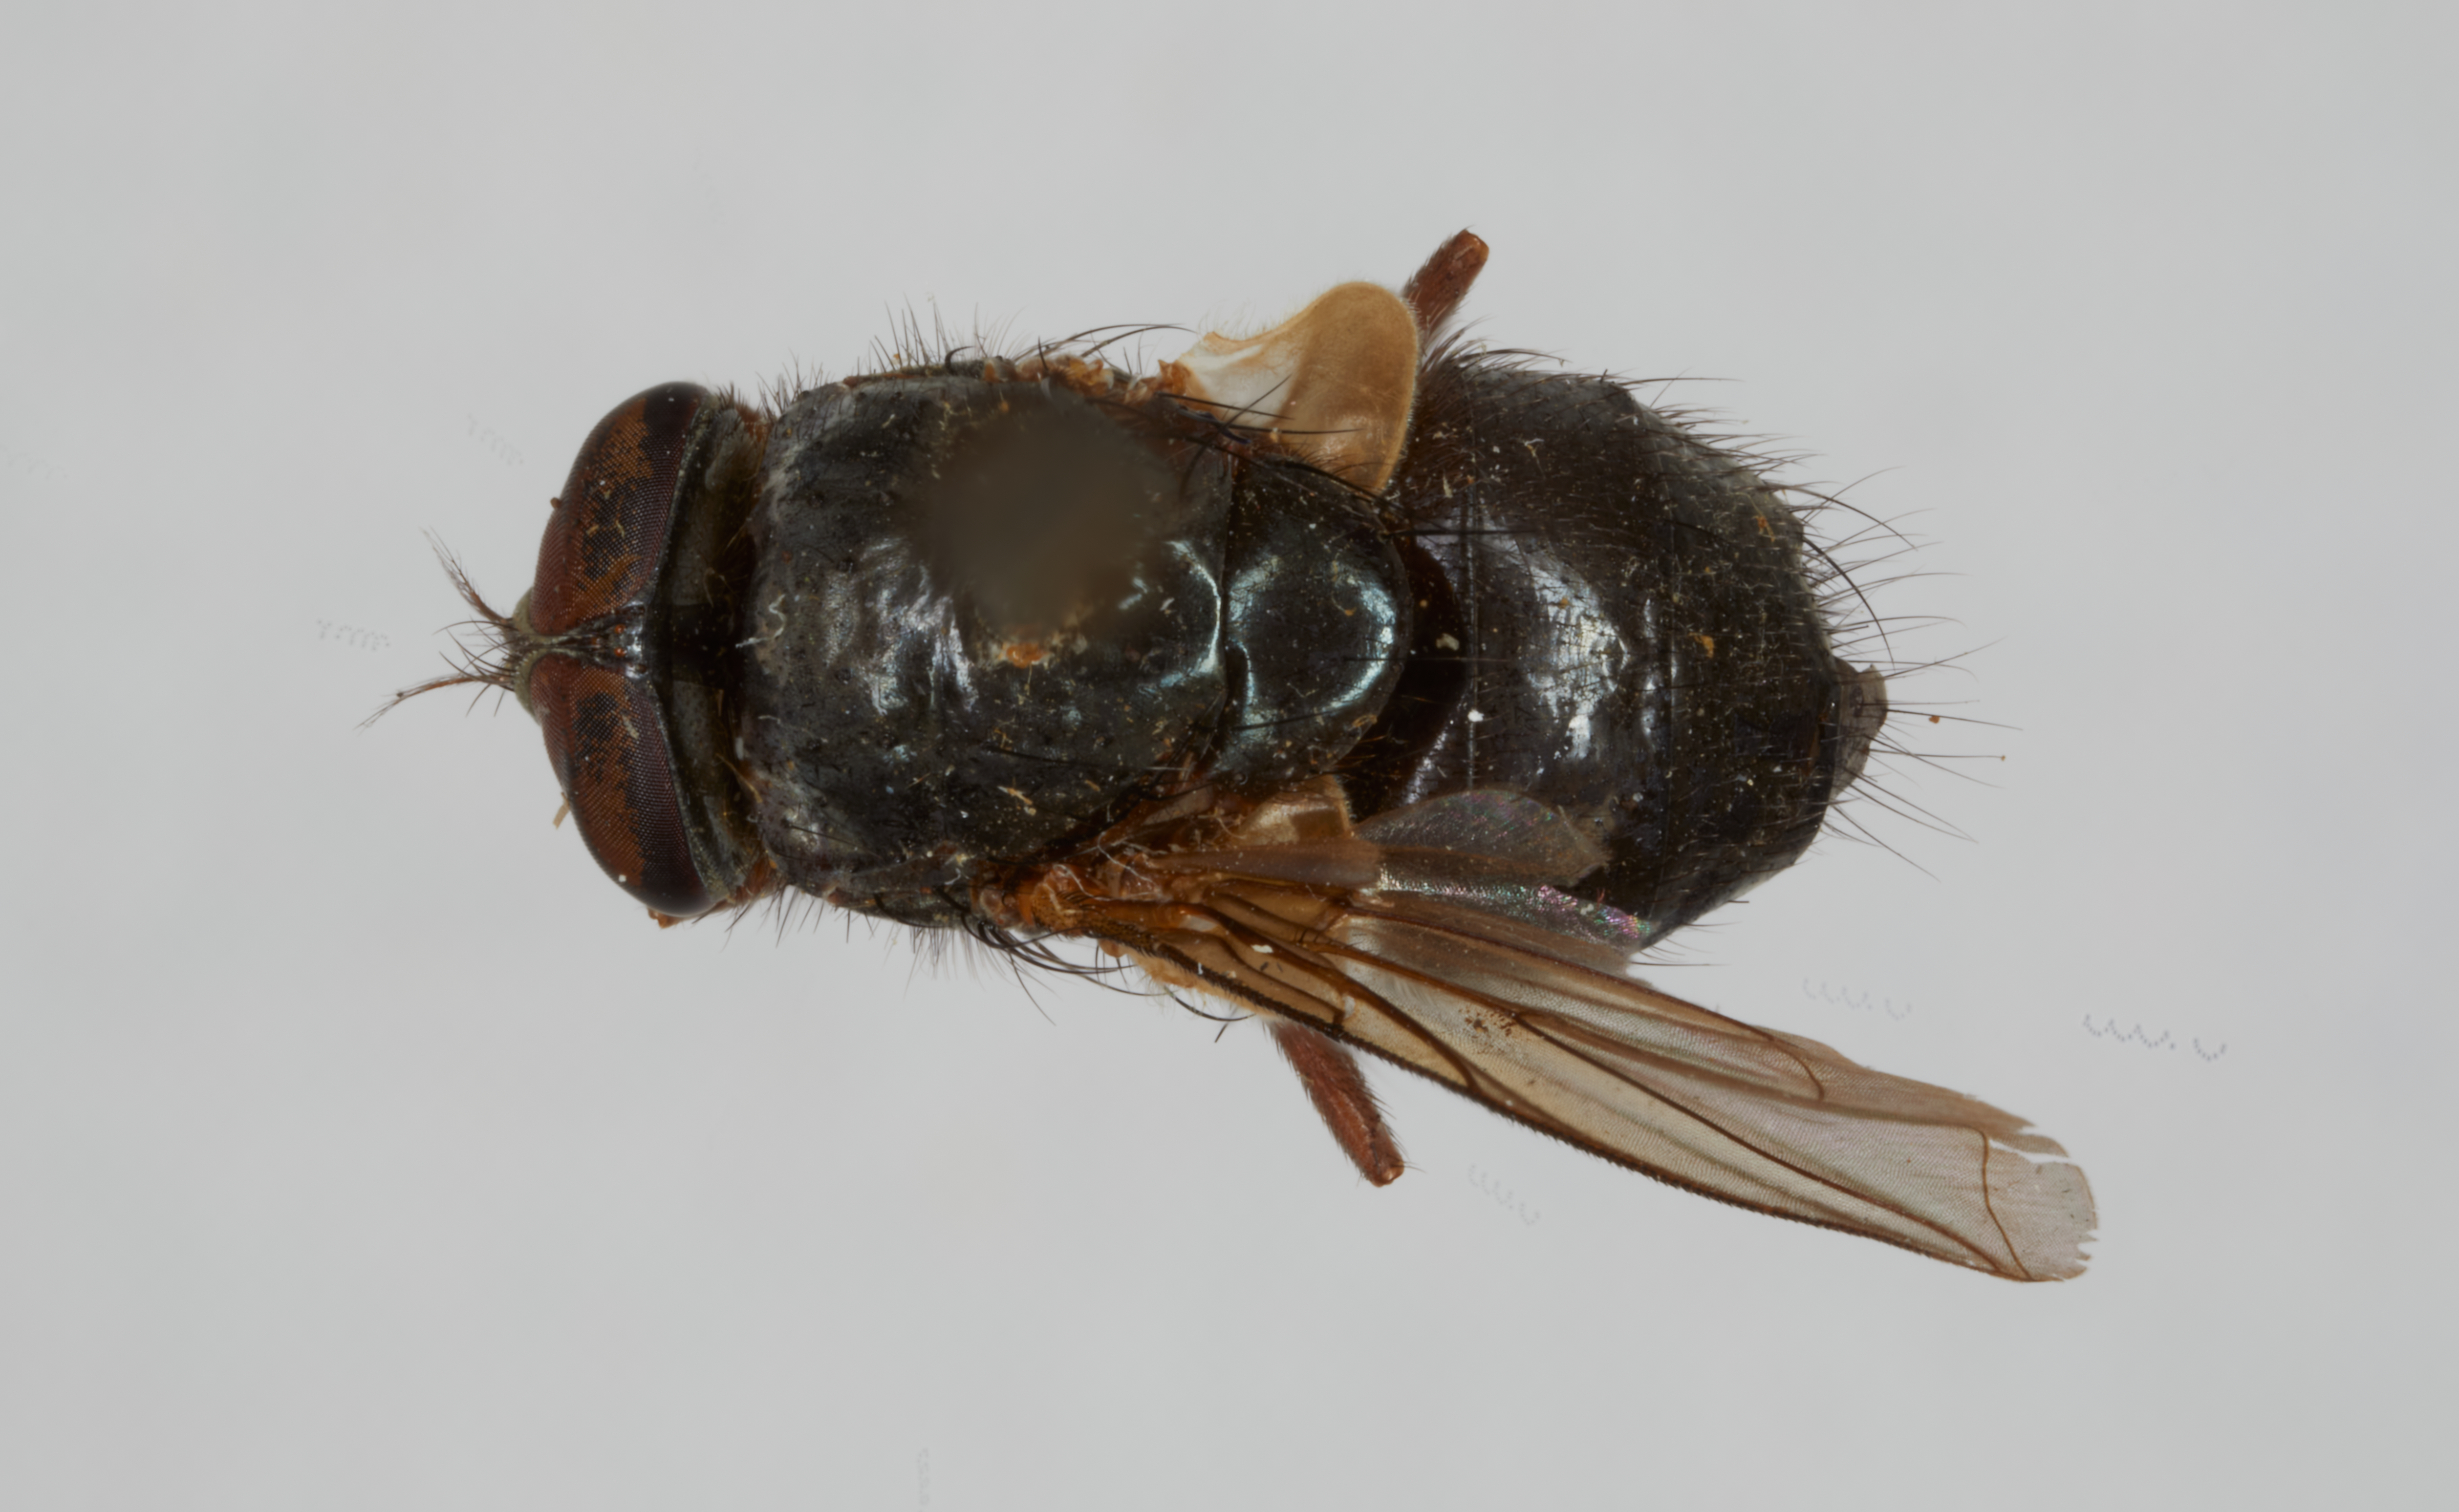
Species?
Phaenicia problematica (also Lucilia problematica)
